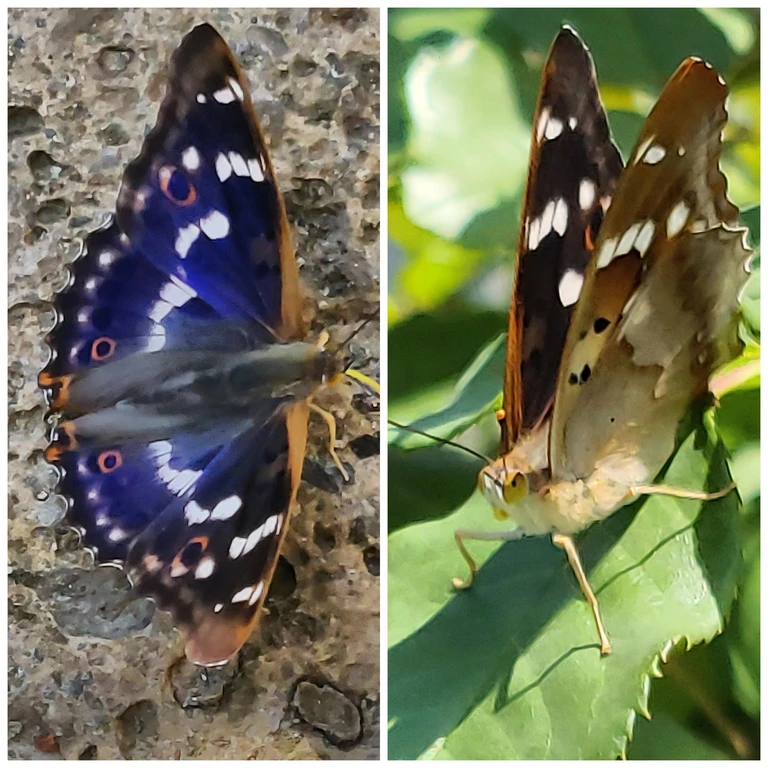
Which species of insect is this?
Apatura ilia
